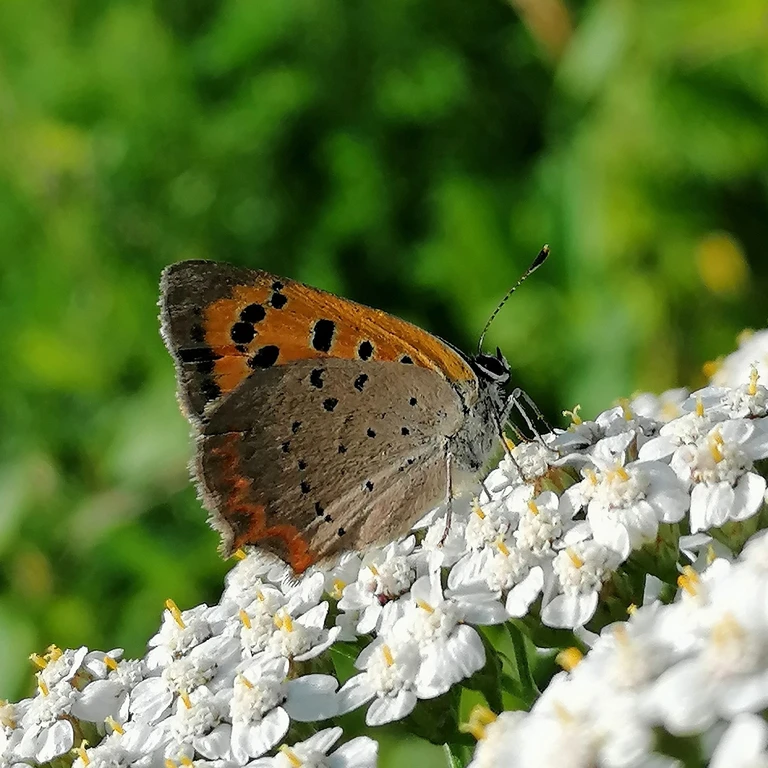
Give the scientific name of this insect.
Lycaena phlaeas
